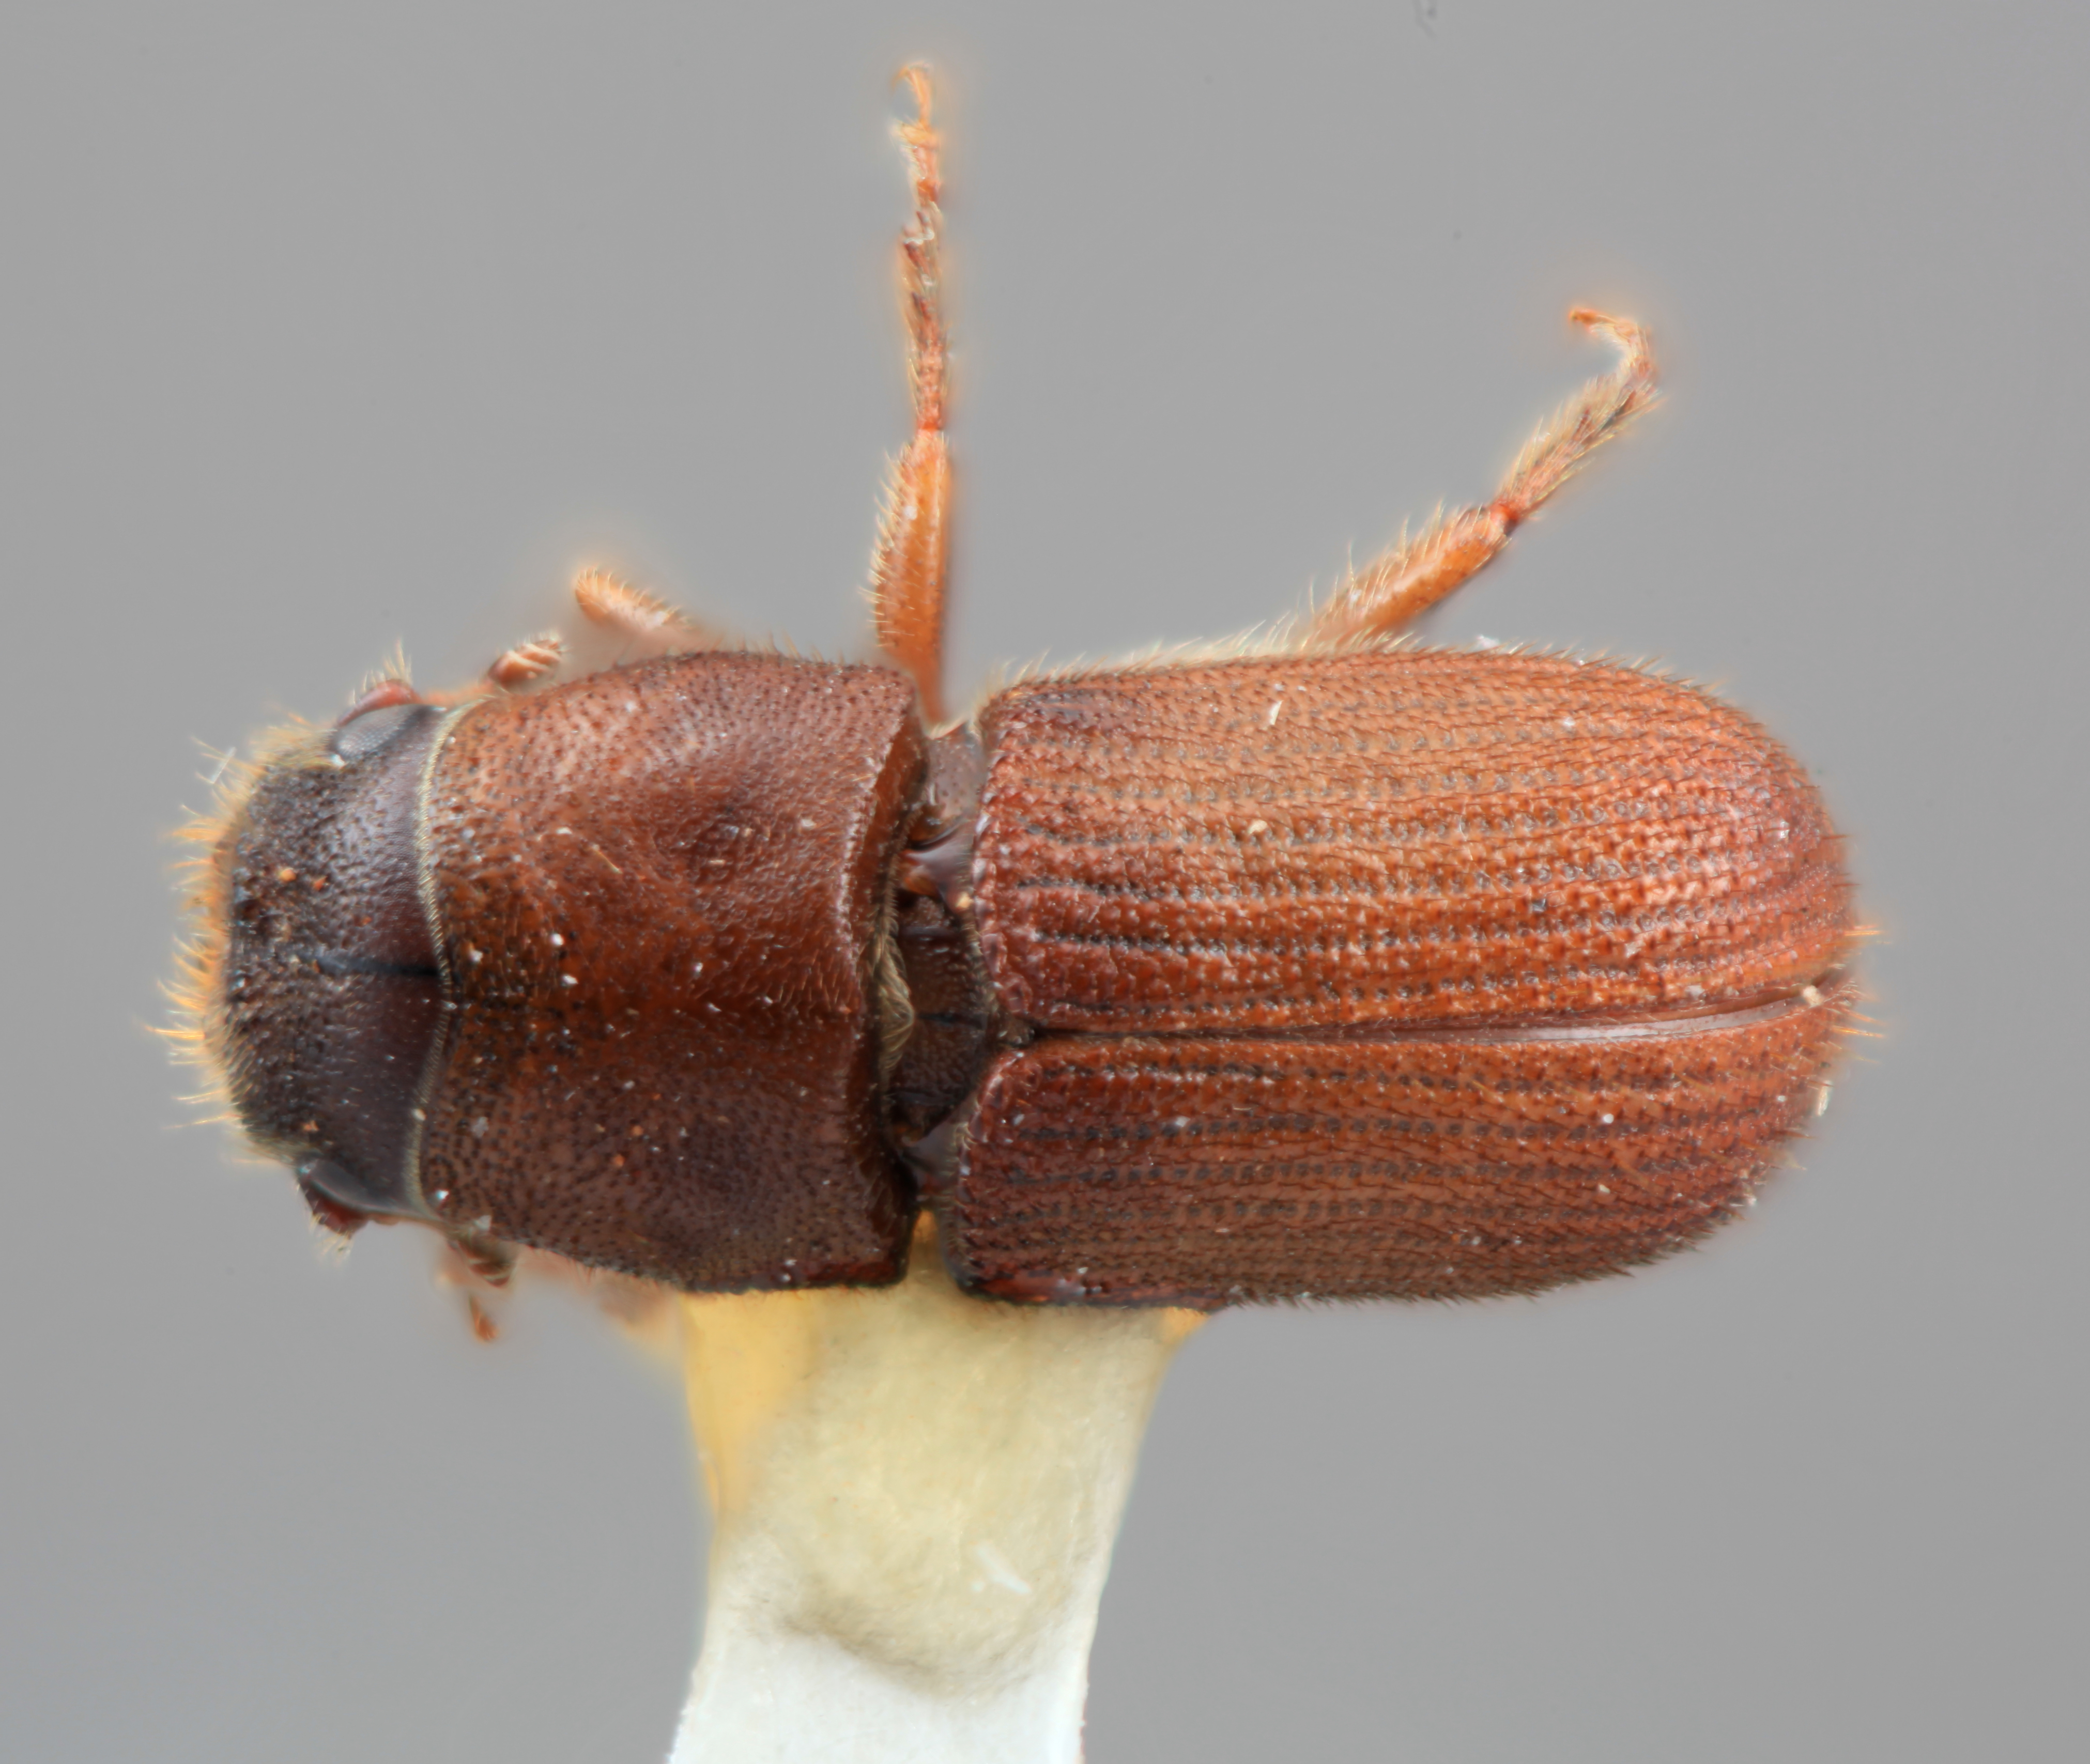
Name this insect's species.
Dendroctonus vitei
